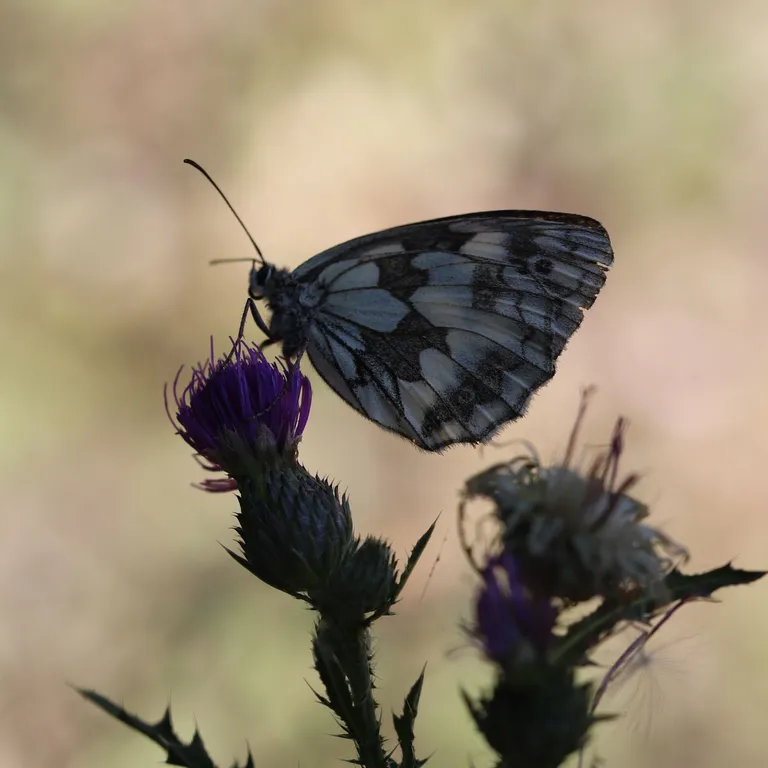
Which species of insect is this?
Melanargia galathea
